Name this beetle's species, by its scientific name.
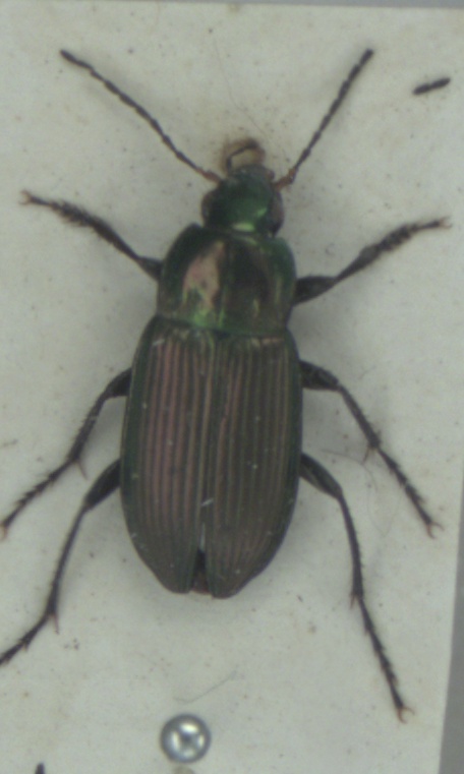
Poecilus cupreus
